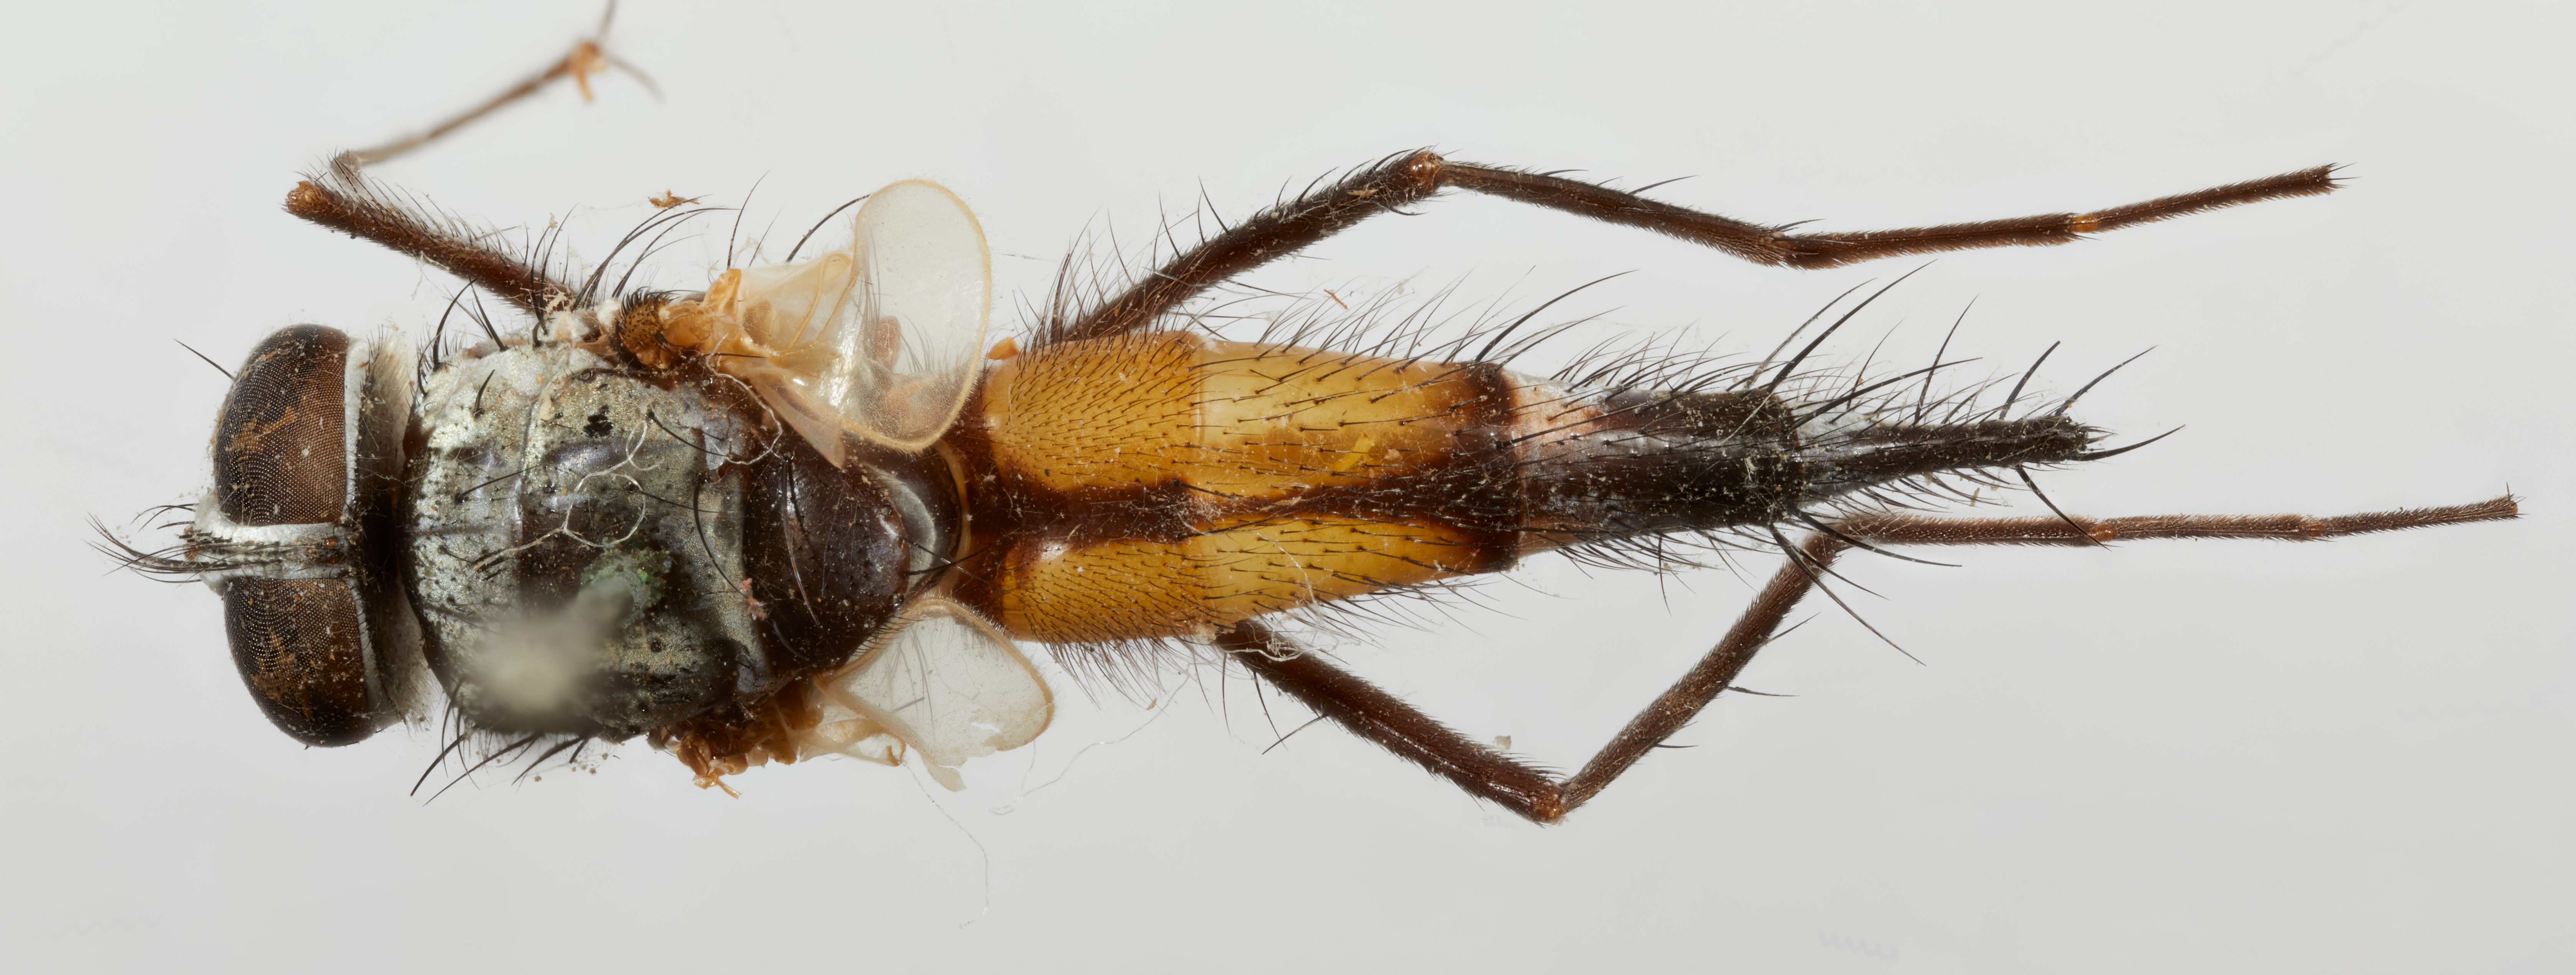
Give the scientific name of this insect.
Uroeuantha longipes
